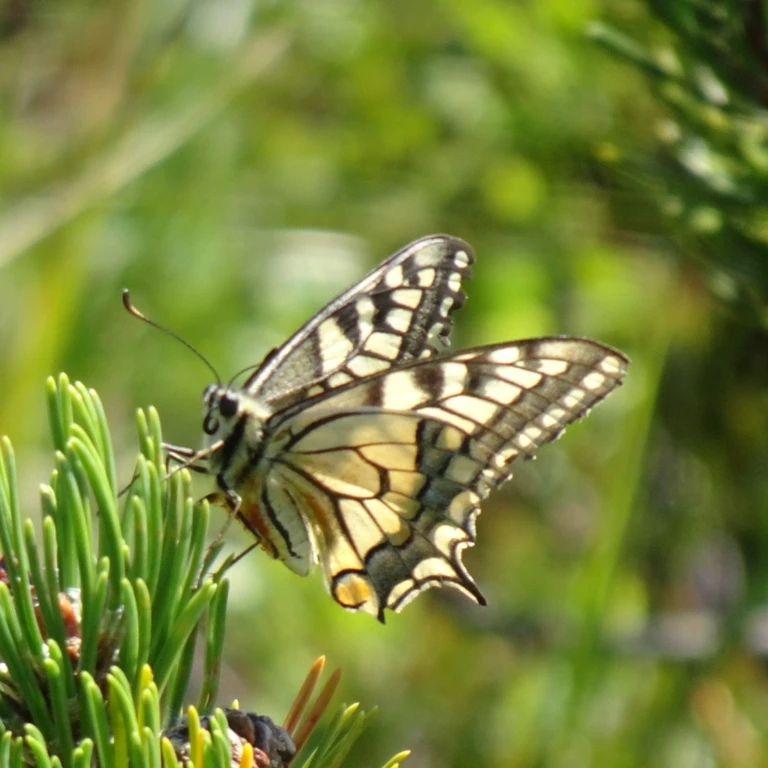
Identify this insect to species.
Papilio machaon
